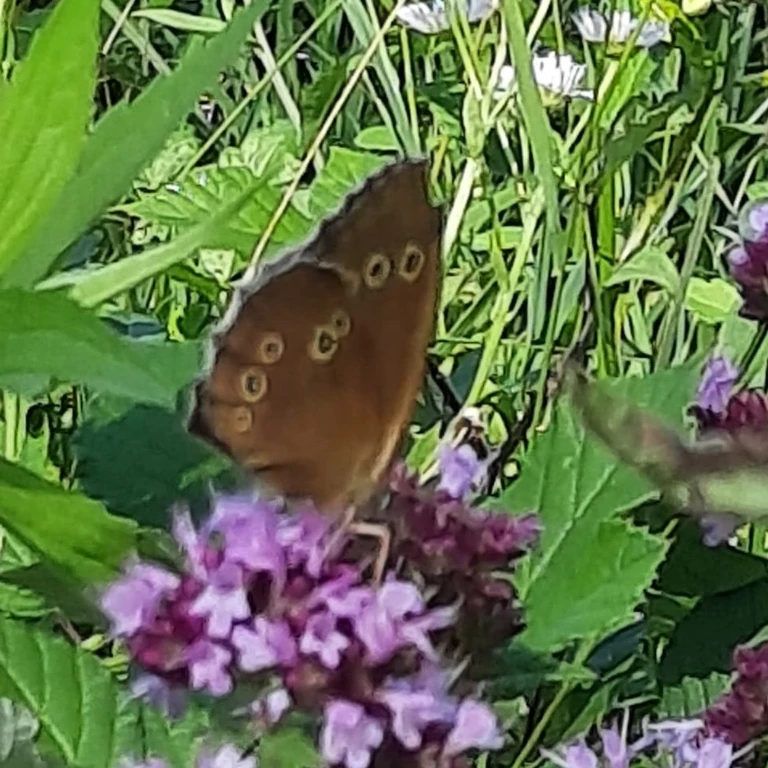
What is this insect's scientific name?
Aphantopus hyperantus
